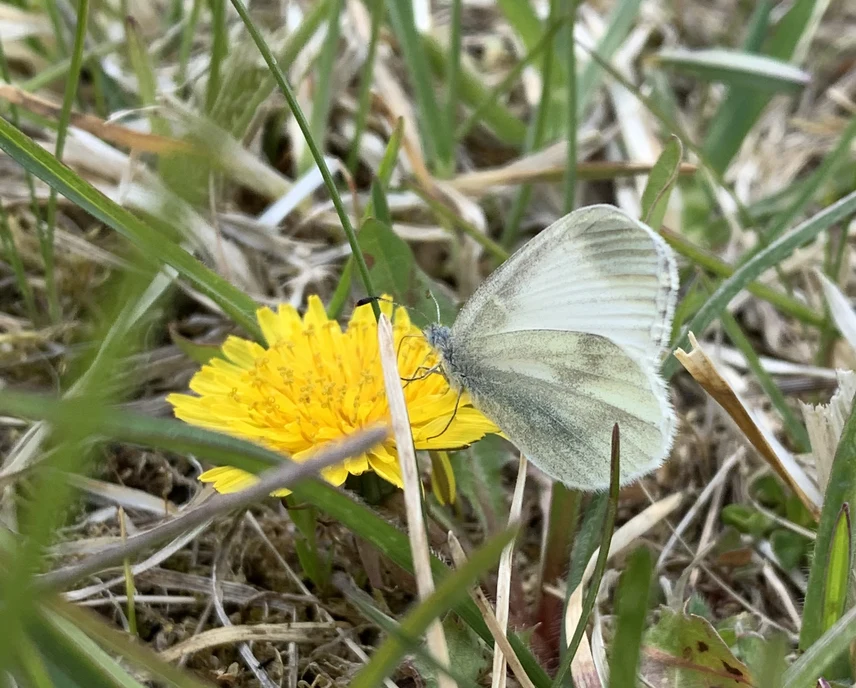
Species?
Leptidea sinapis/juvernica
